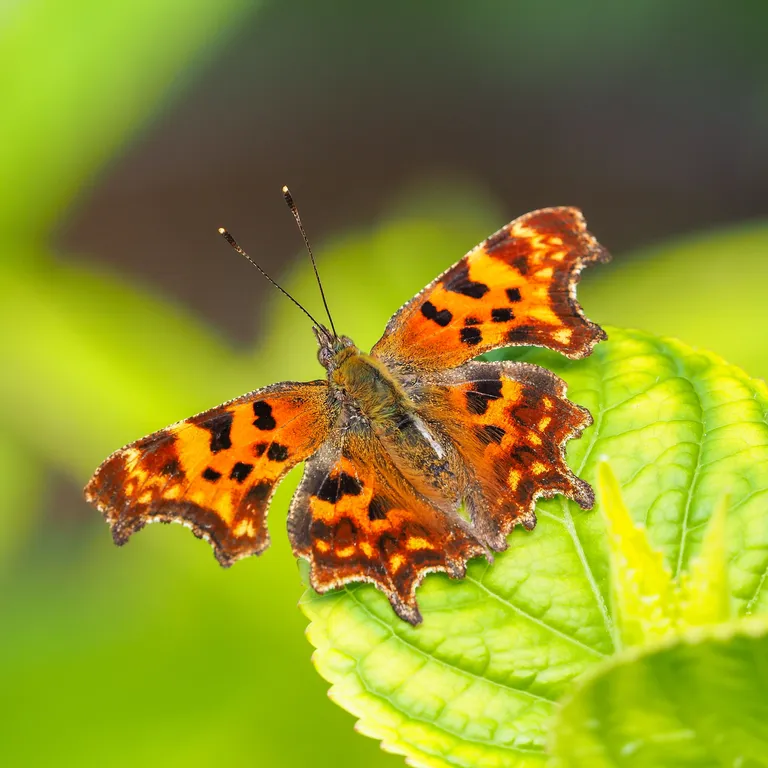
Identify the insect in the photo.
Polygonia c-album
